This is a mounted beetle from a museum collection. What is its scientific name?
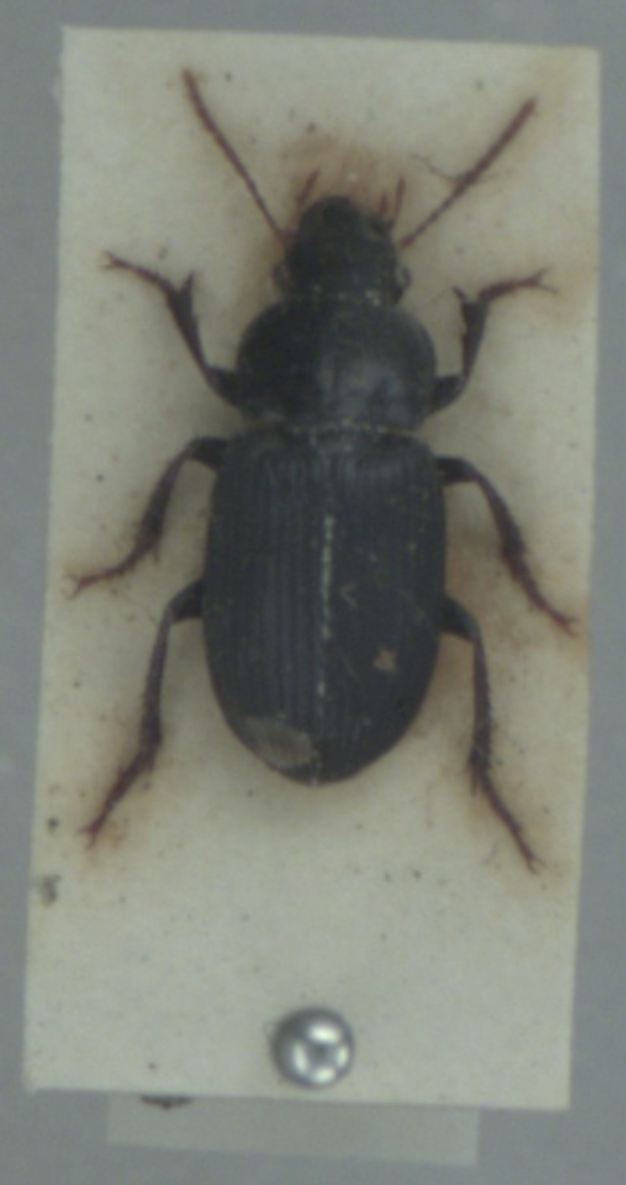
Harpalus rufipalpis
